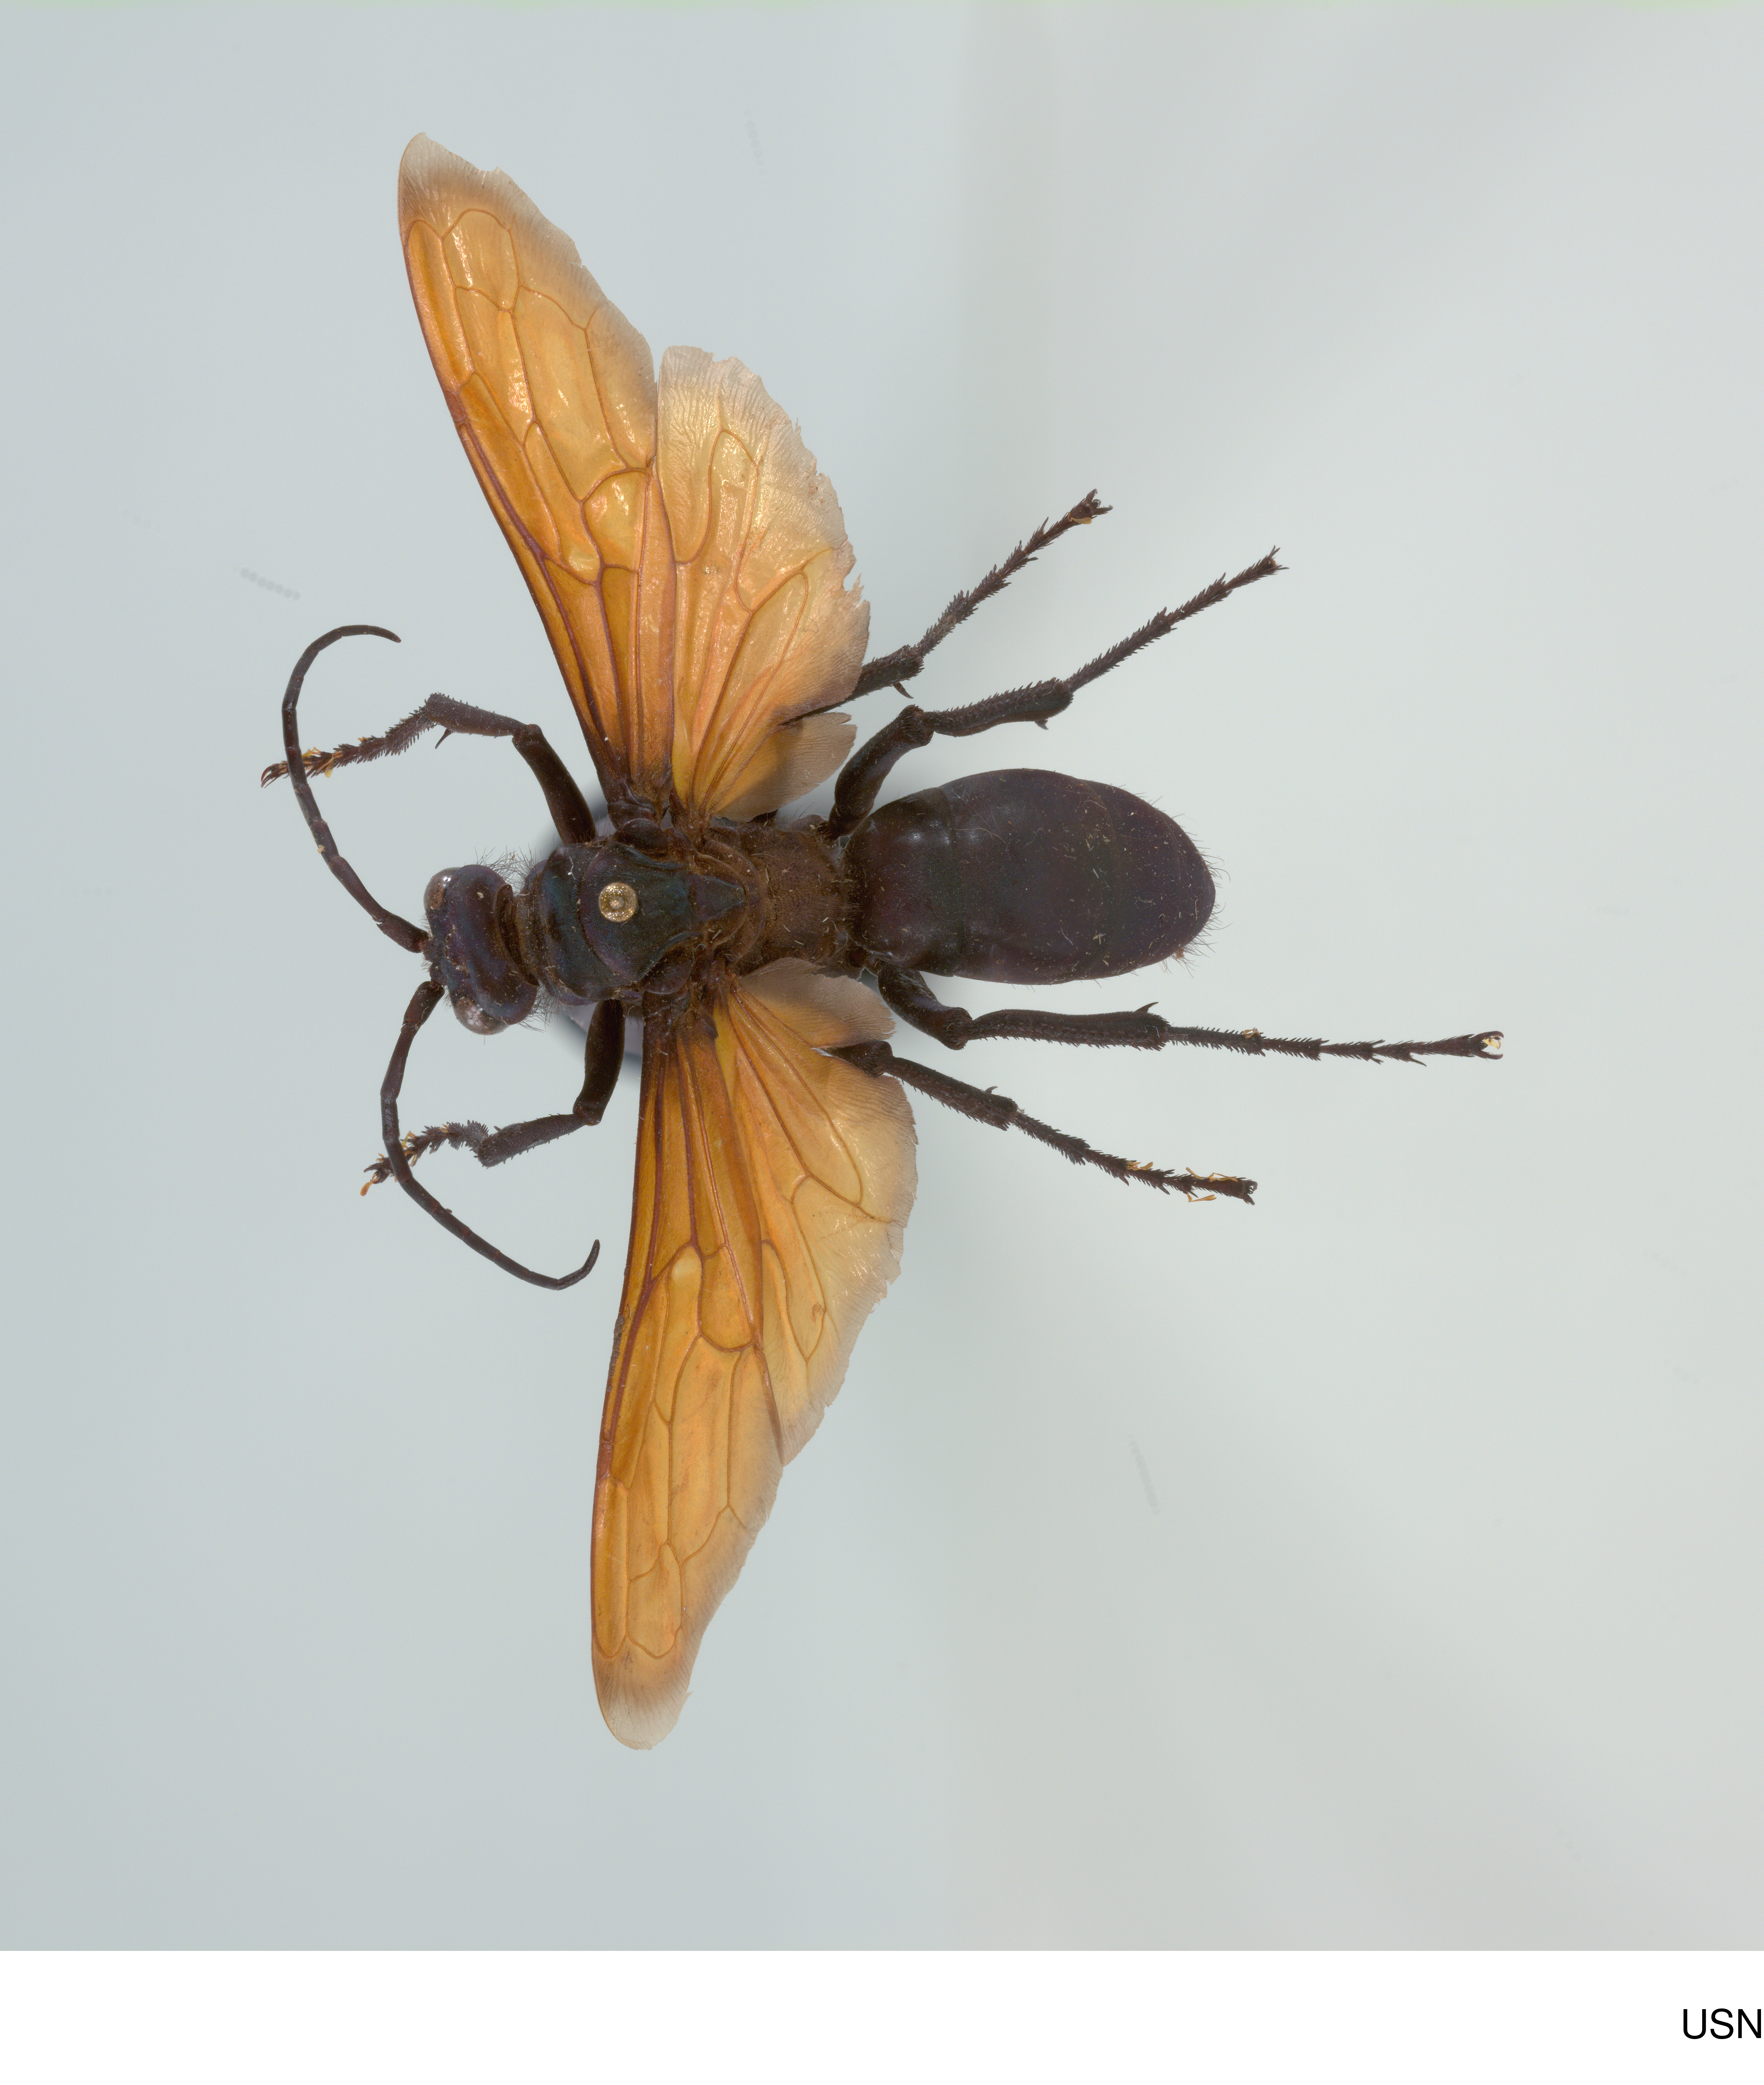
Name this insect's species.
Pepsis thisbe
